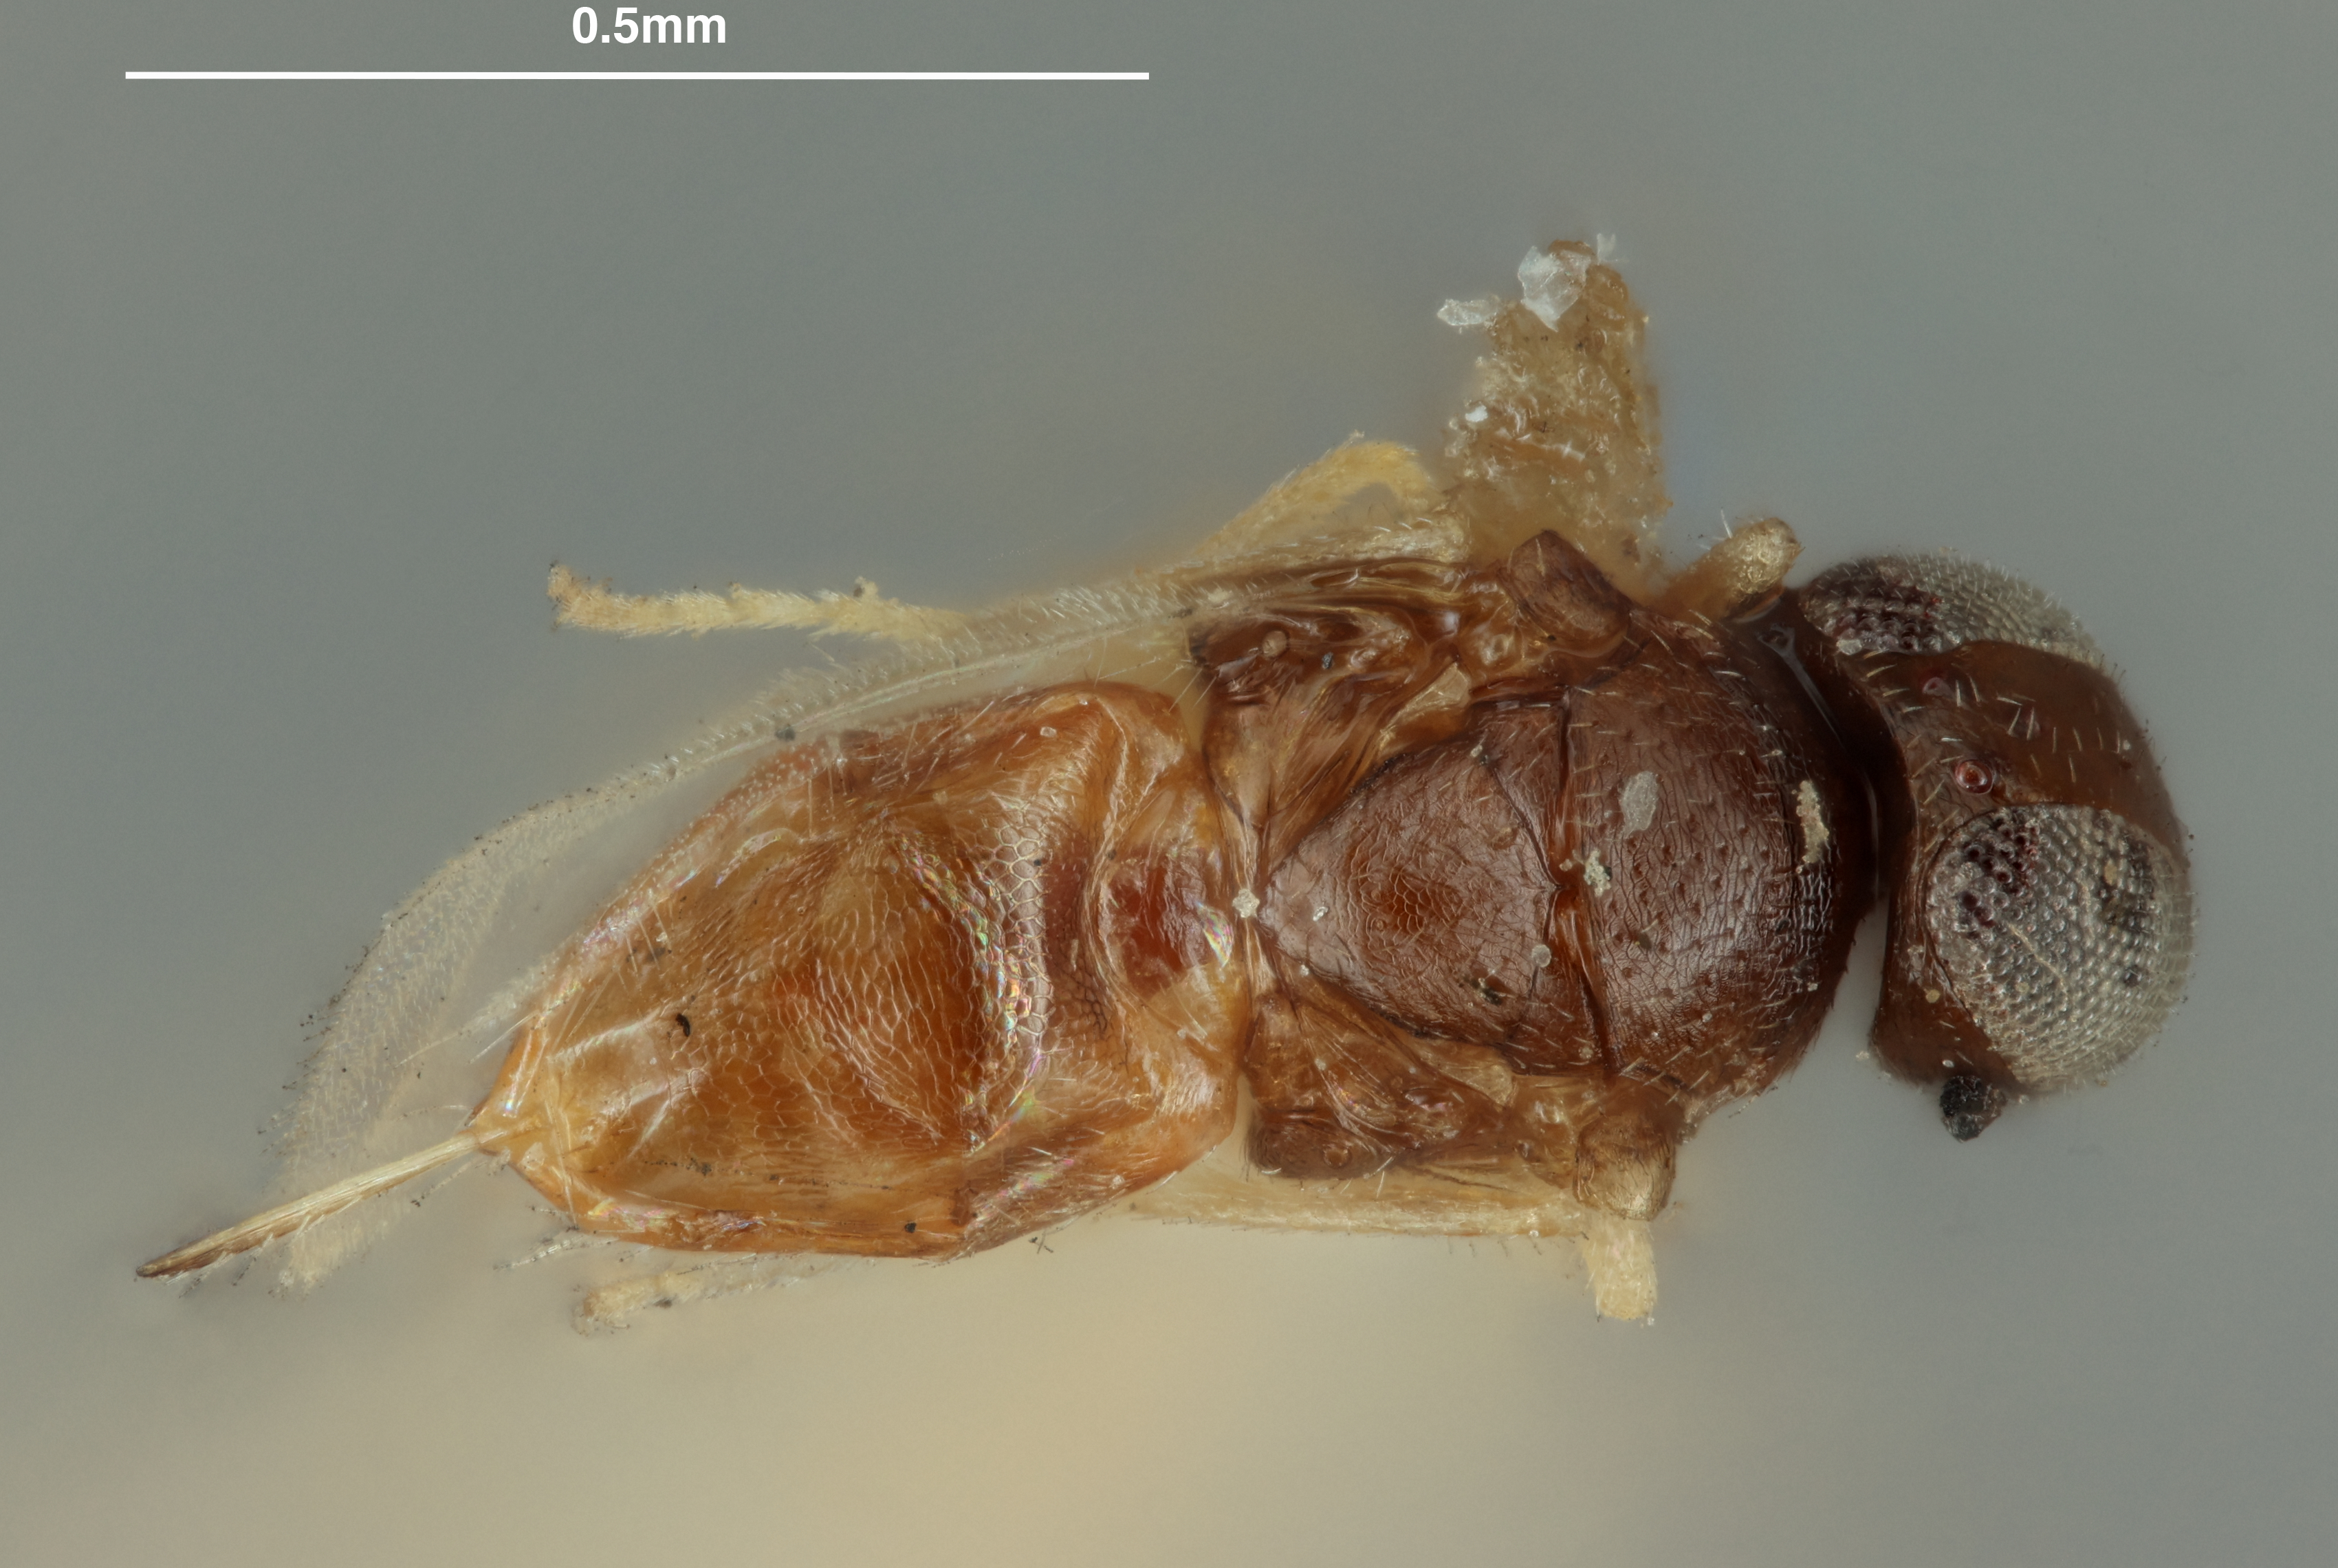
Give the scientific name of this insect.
Bothriocraera flavipes
